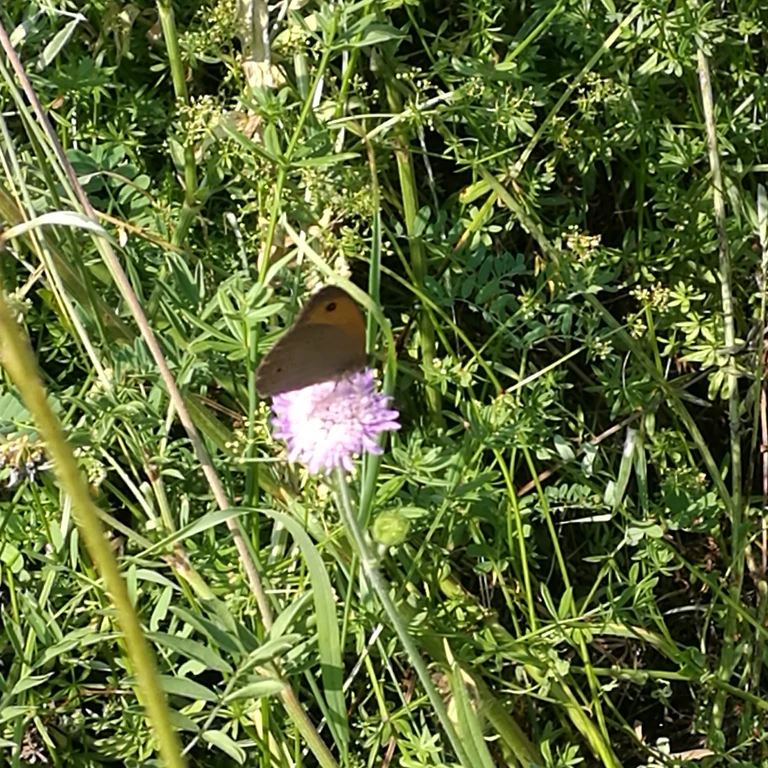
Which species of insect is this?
Maniola jurtina
